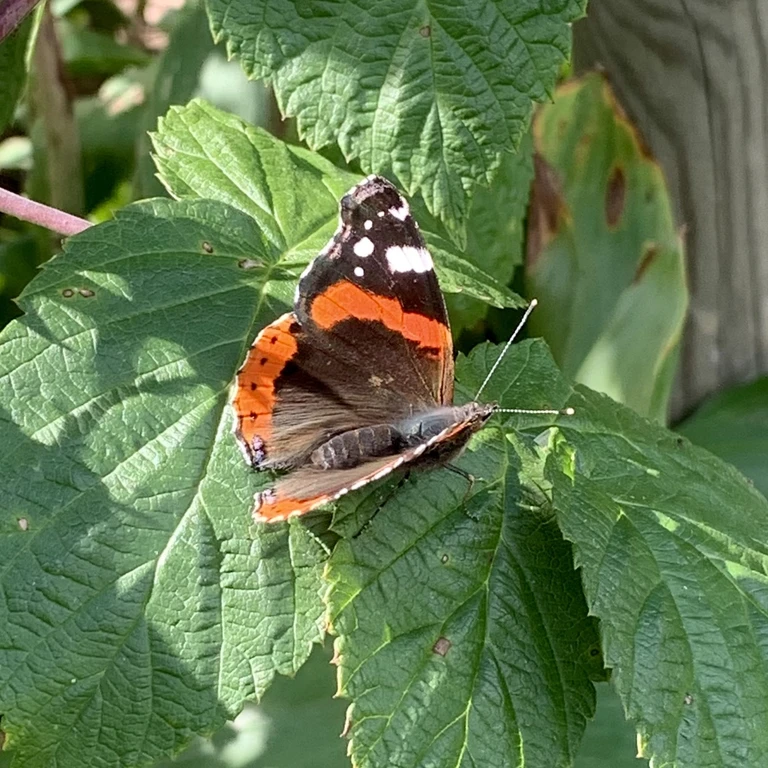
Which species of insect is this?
Vanessa atalanta
